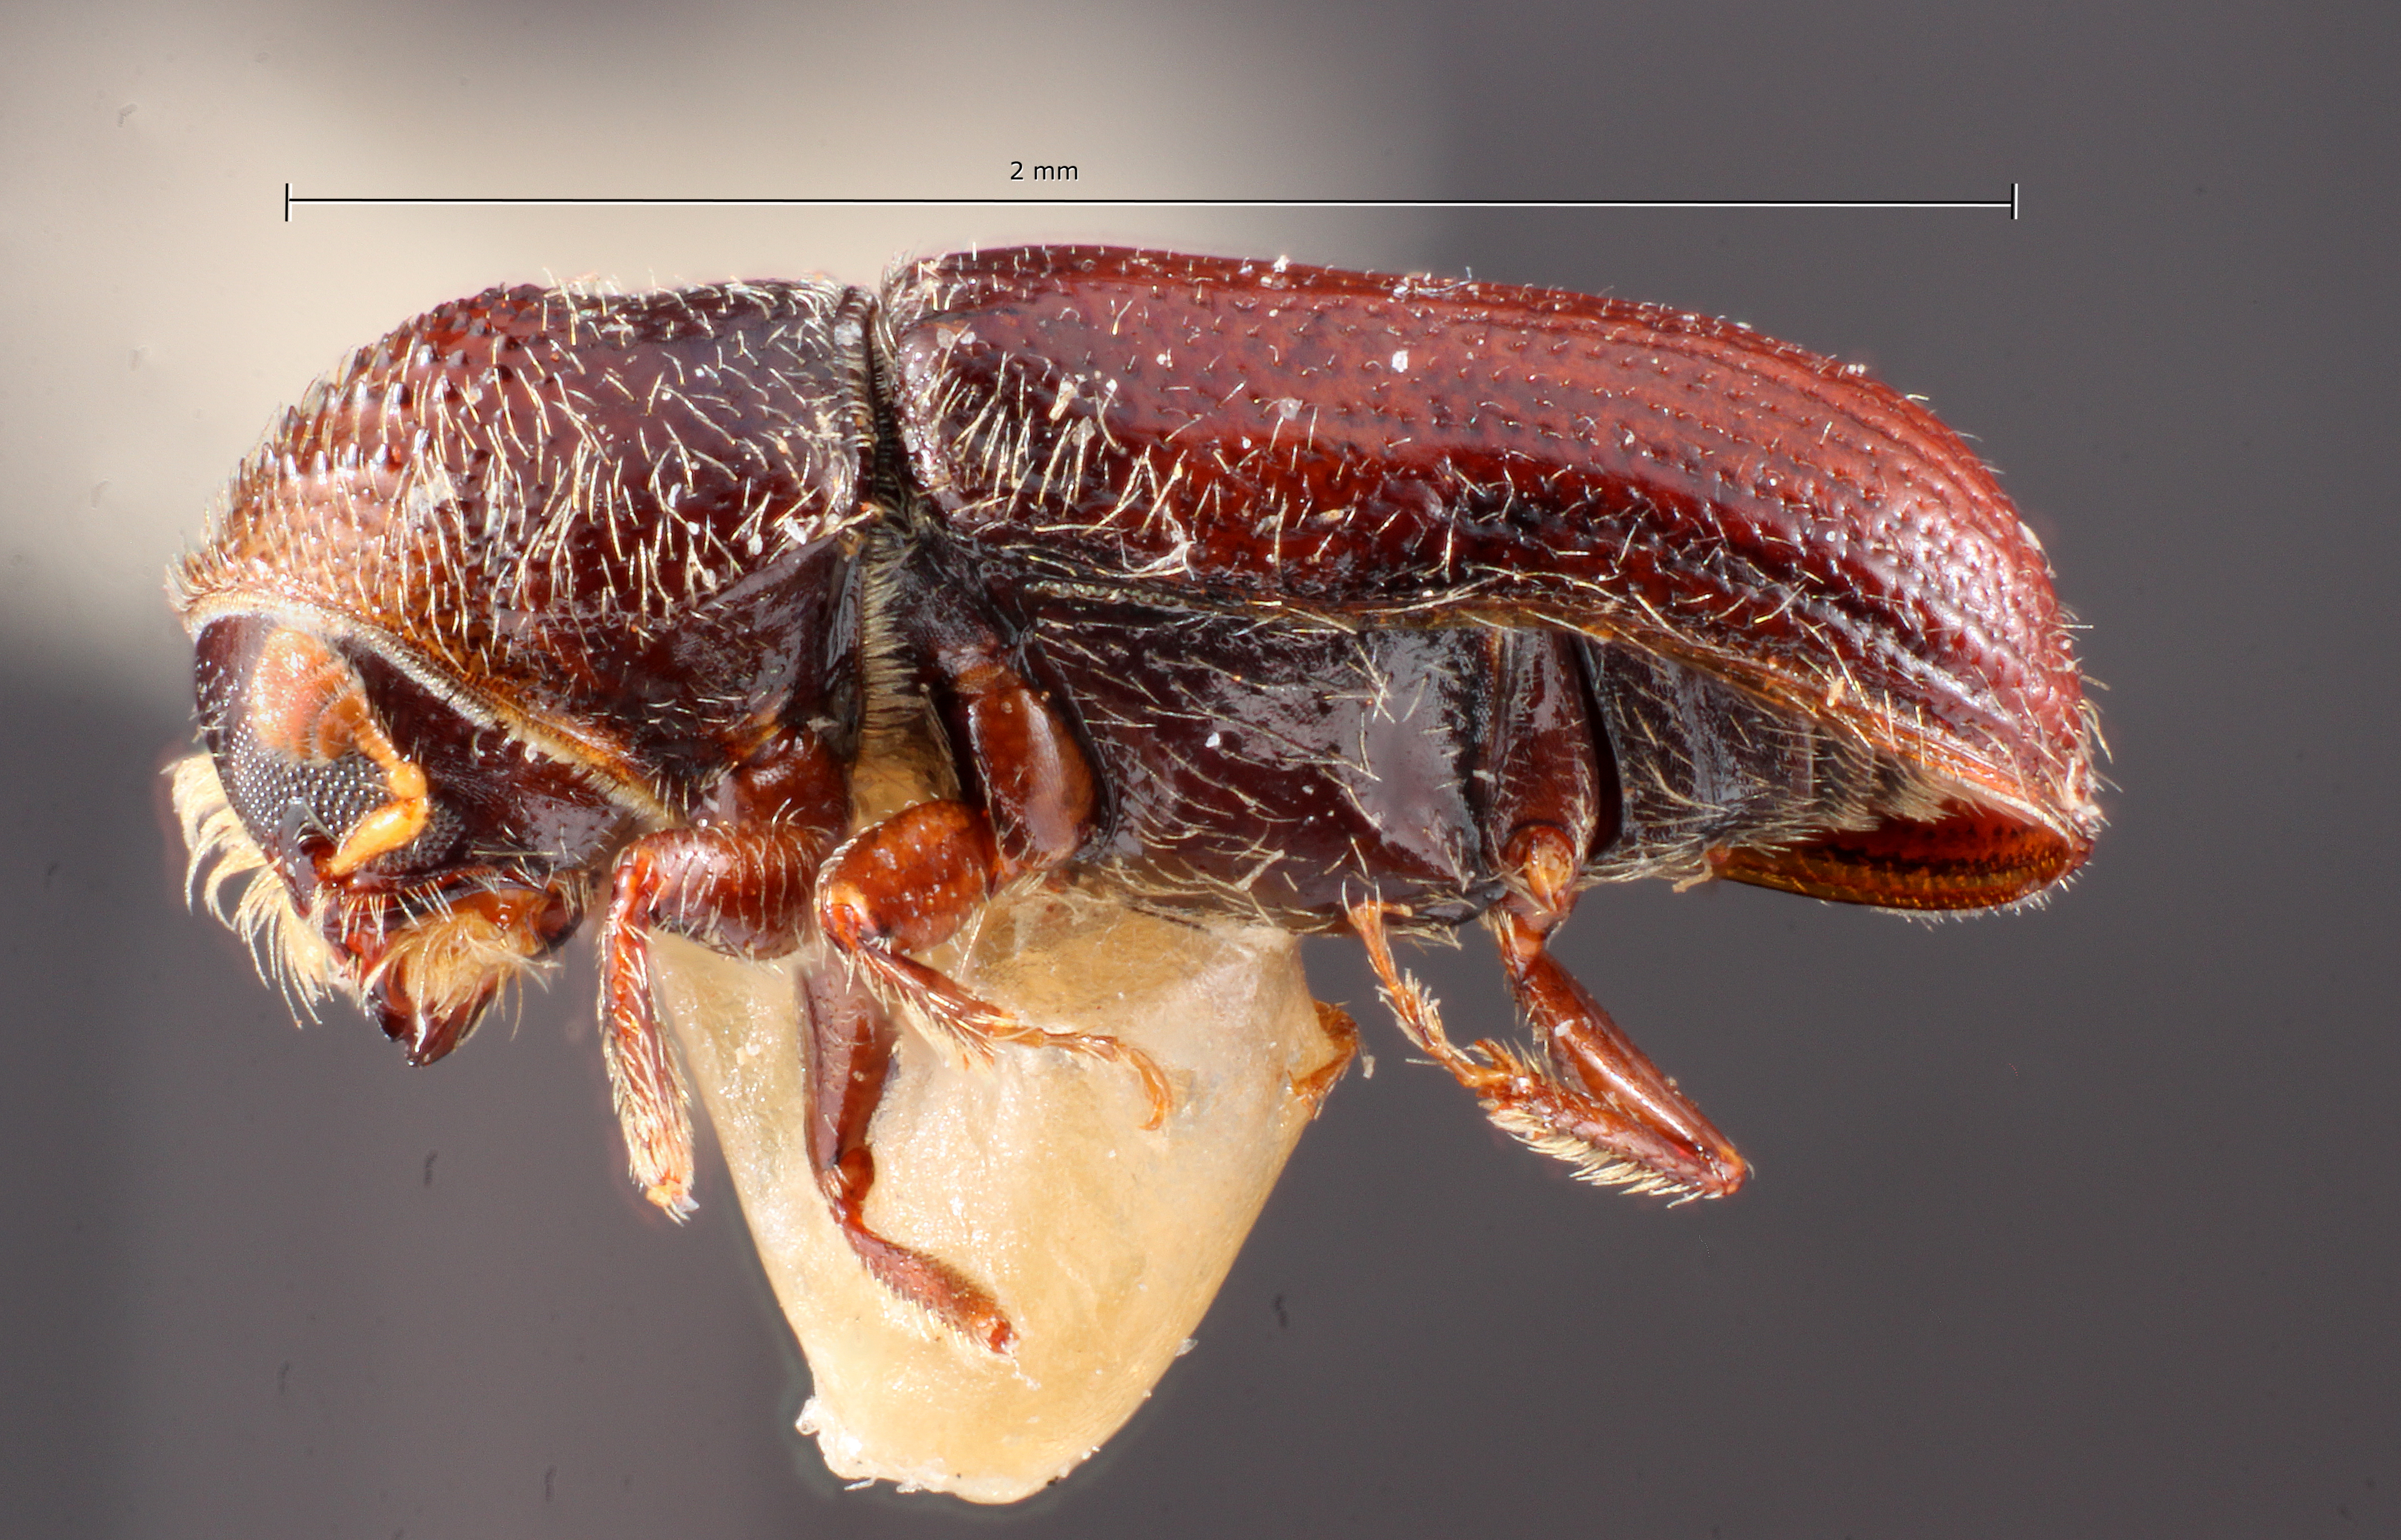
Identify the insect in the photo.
Pityophthorus auctor
